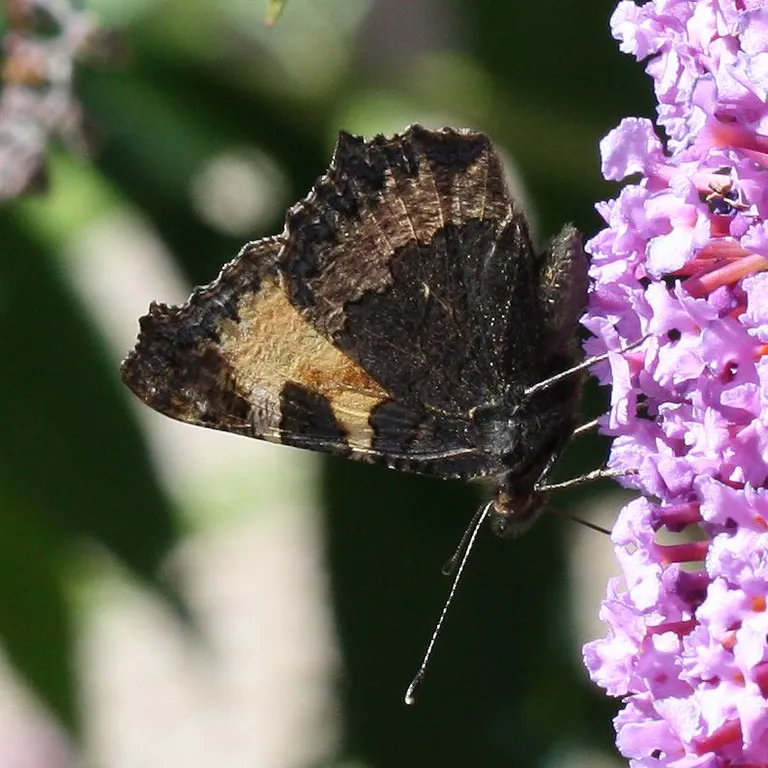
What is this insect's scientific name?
Aglais urticae
